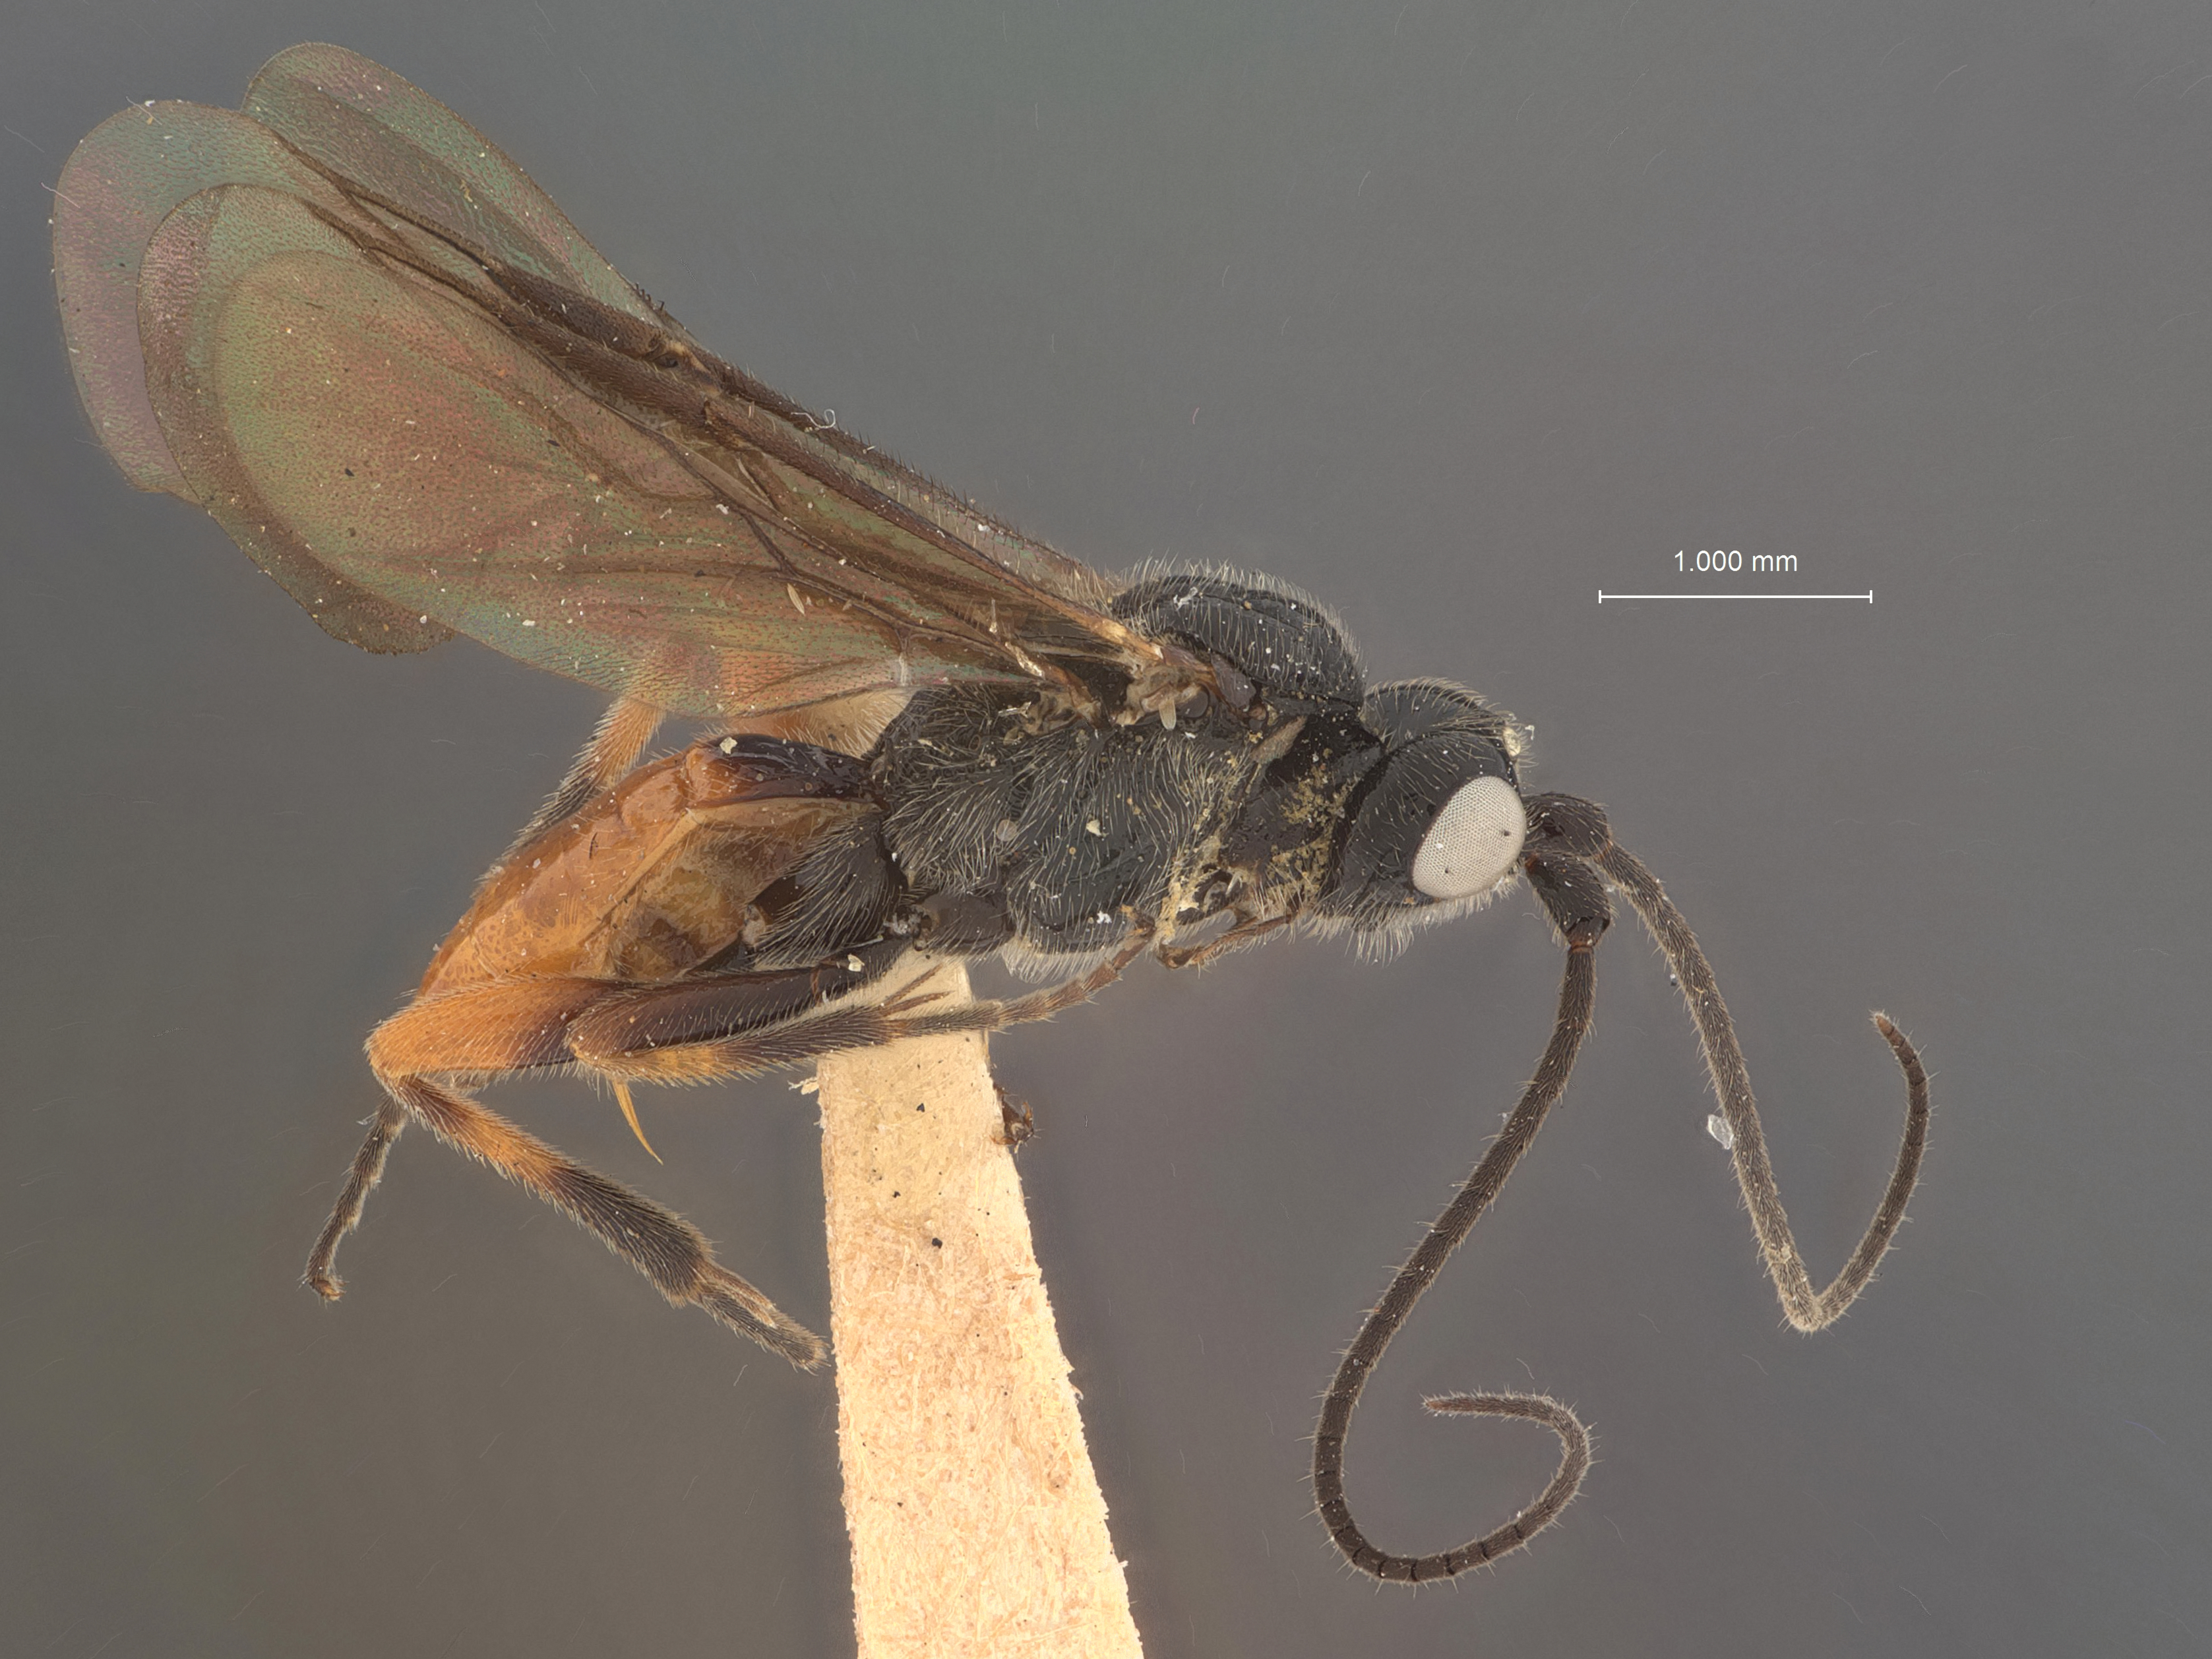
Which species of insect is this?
Crassomicrodus nigrithorax
